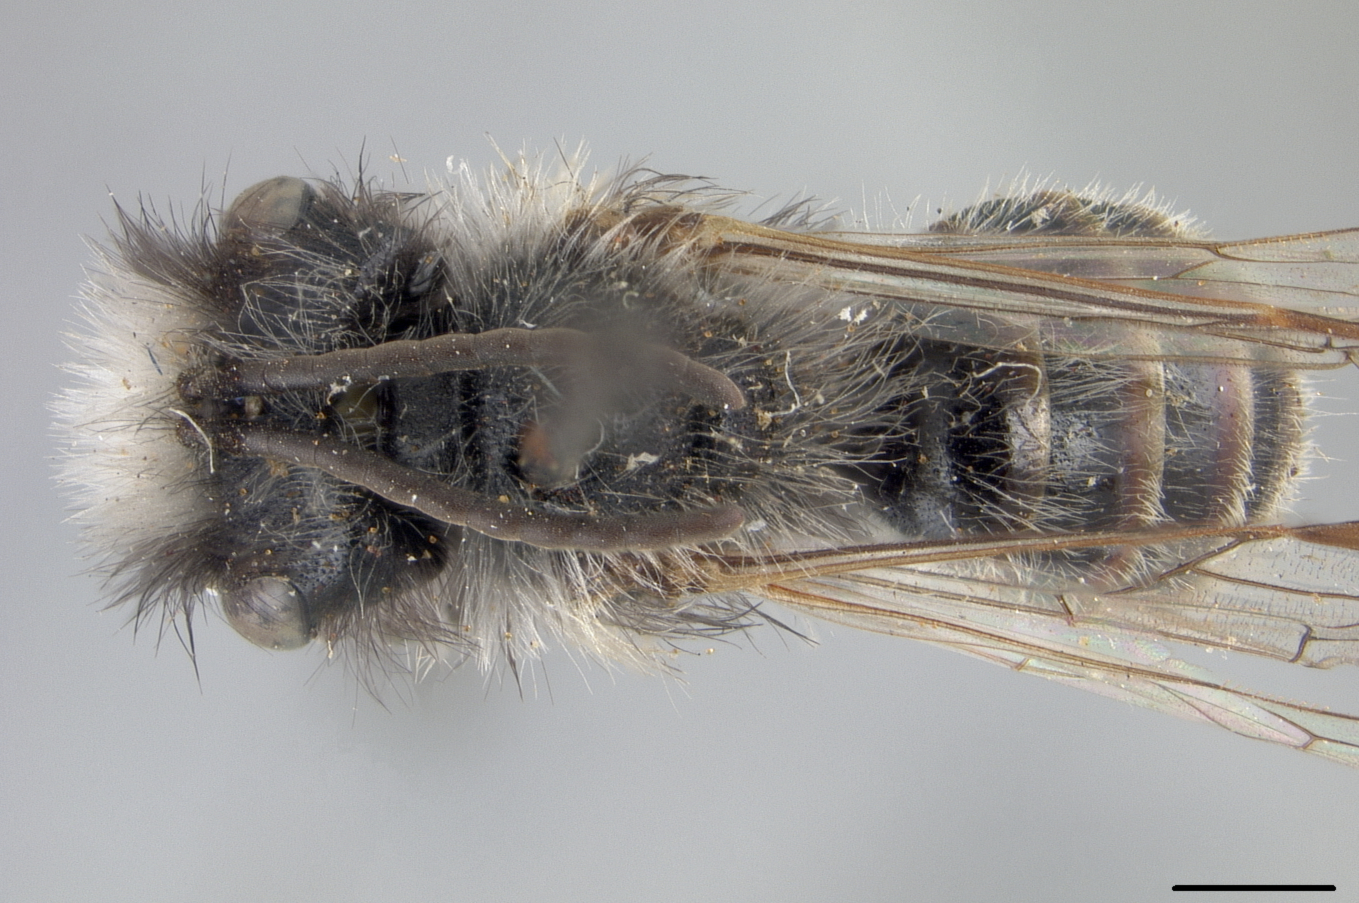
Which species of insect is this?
Andrena praecocella
